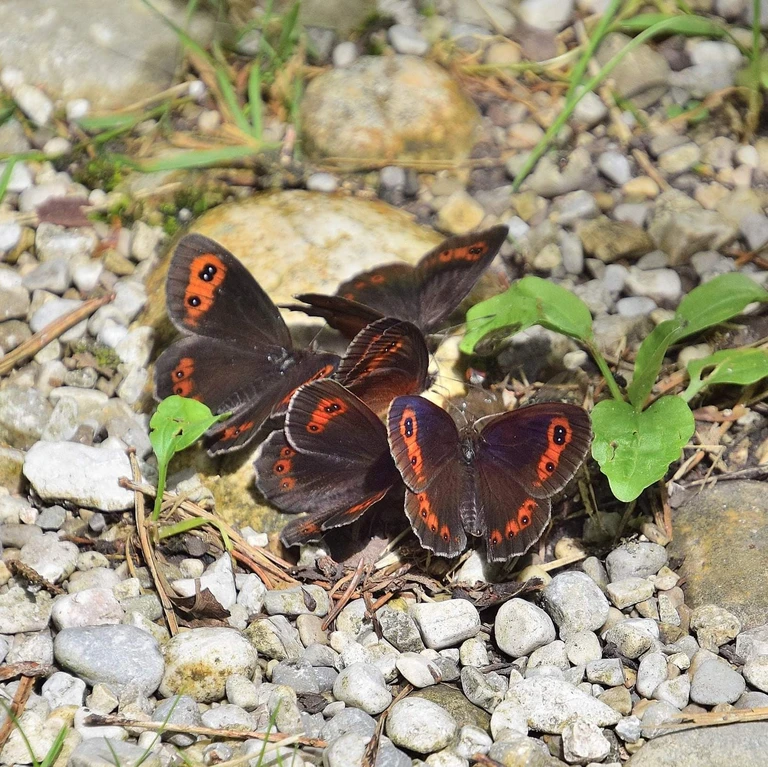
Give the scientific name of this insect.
Erebia aethiops
